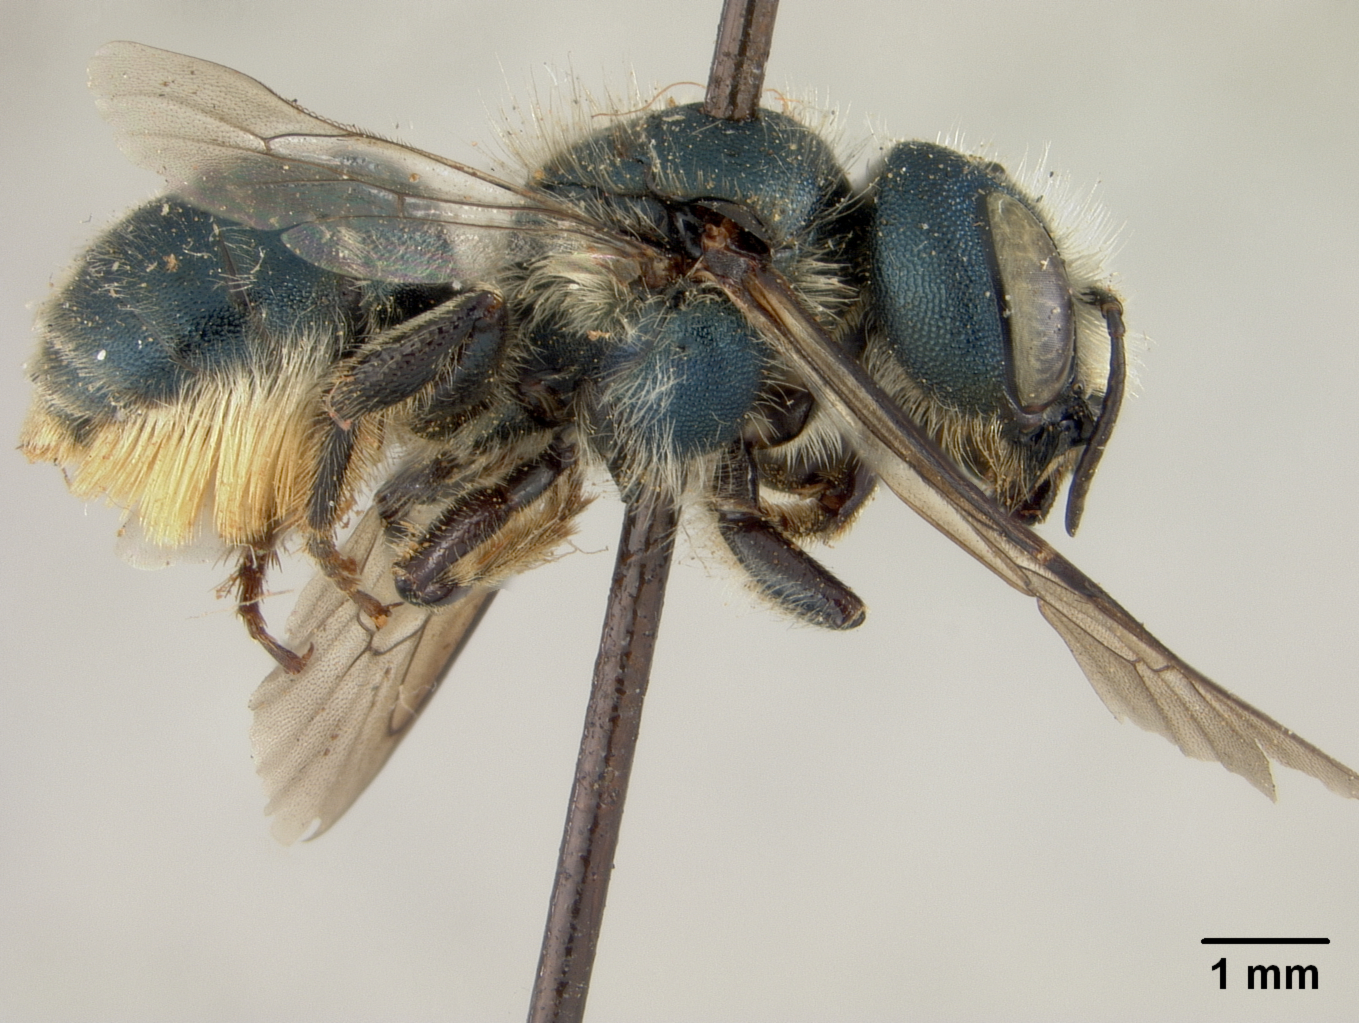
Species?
Osmia louisianae
